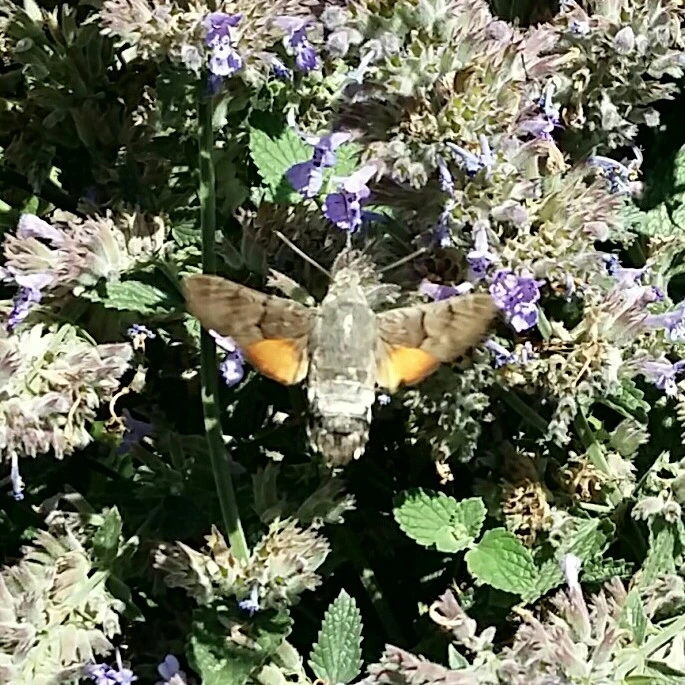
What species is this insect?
Macroglossum stellatarum
